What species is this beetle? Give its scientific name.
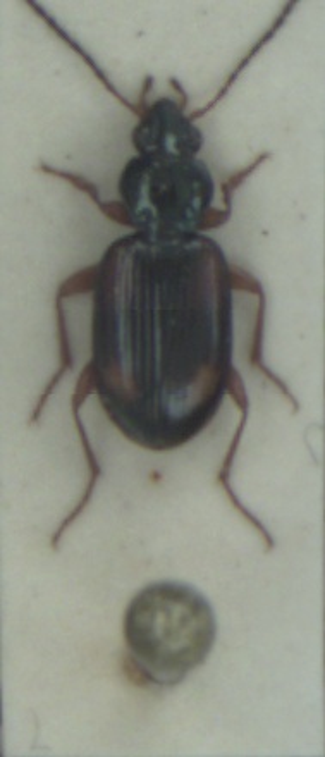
Bembidion tetracolum
